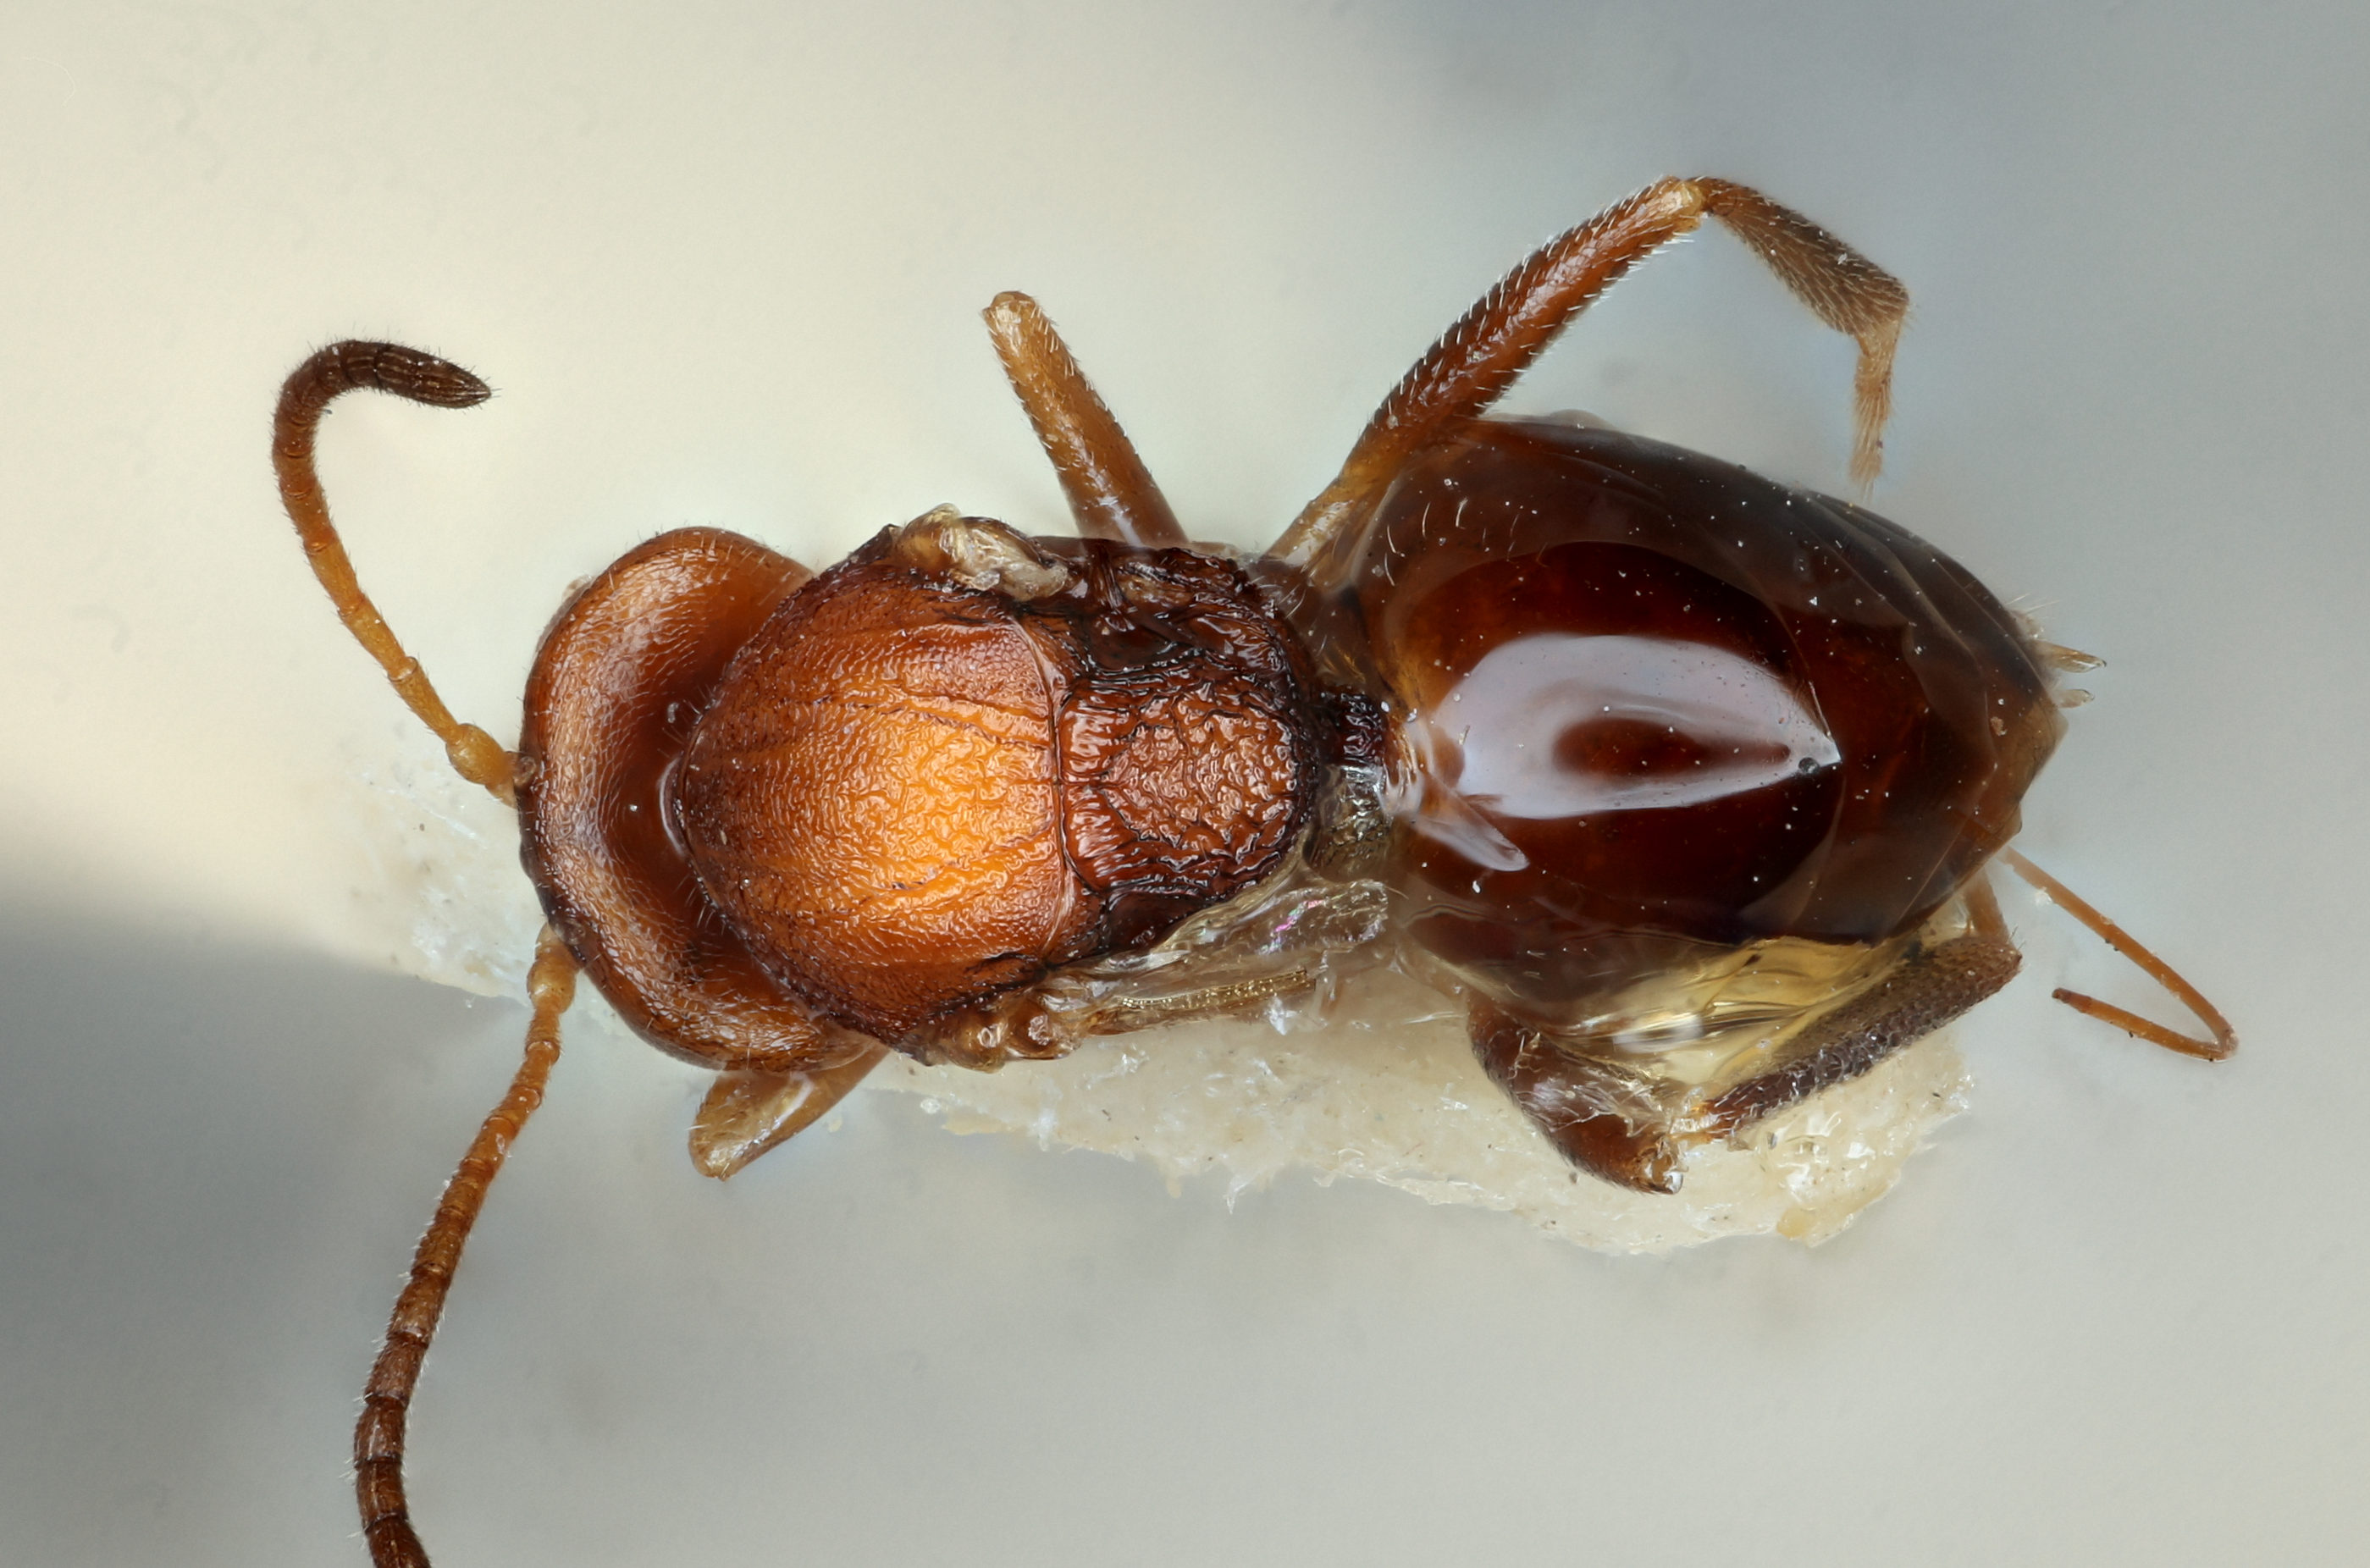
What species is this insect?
Callirhytis lupana
